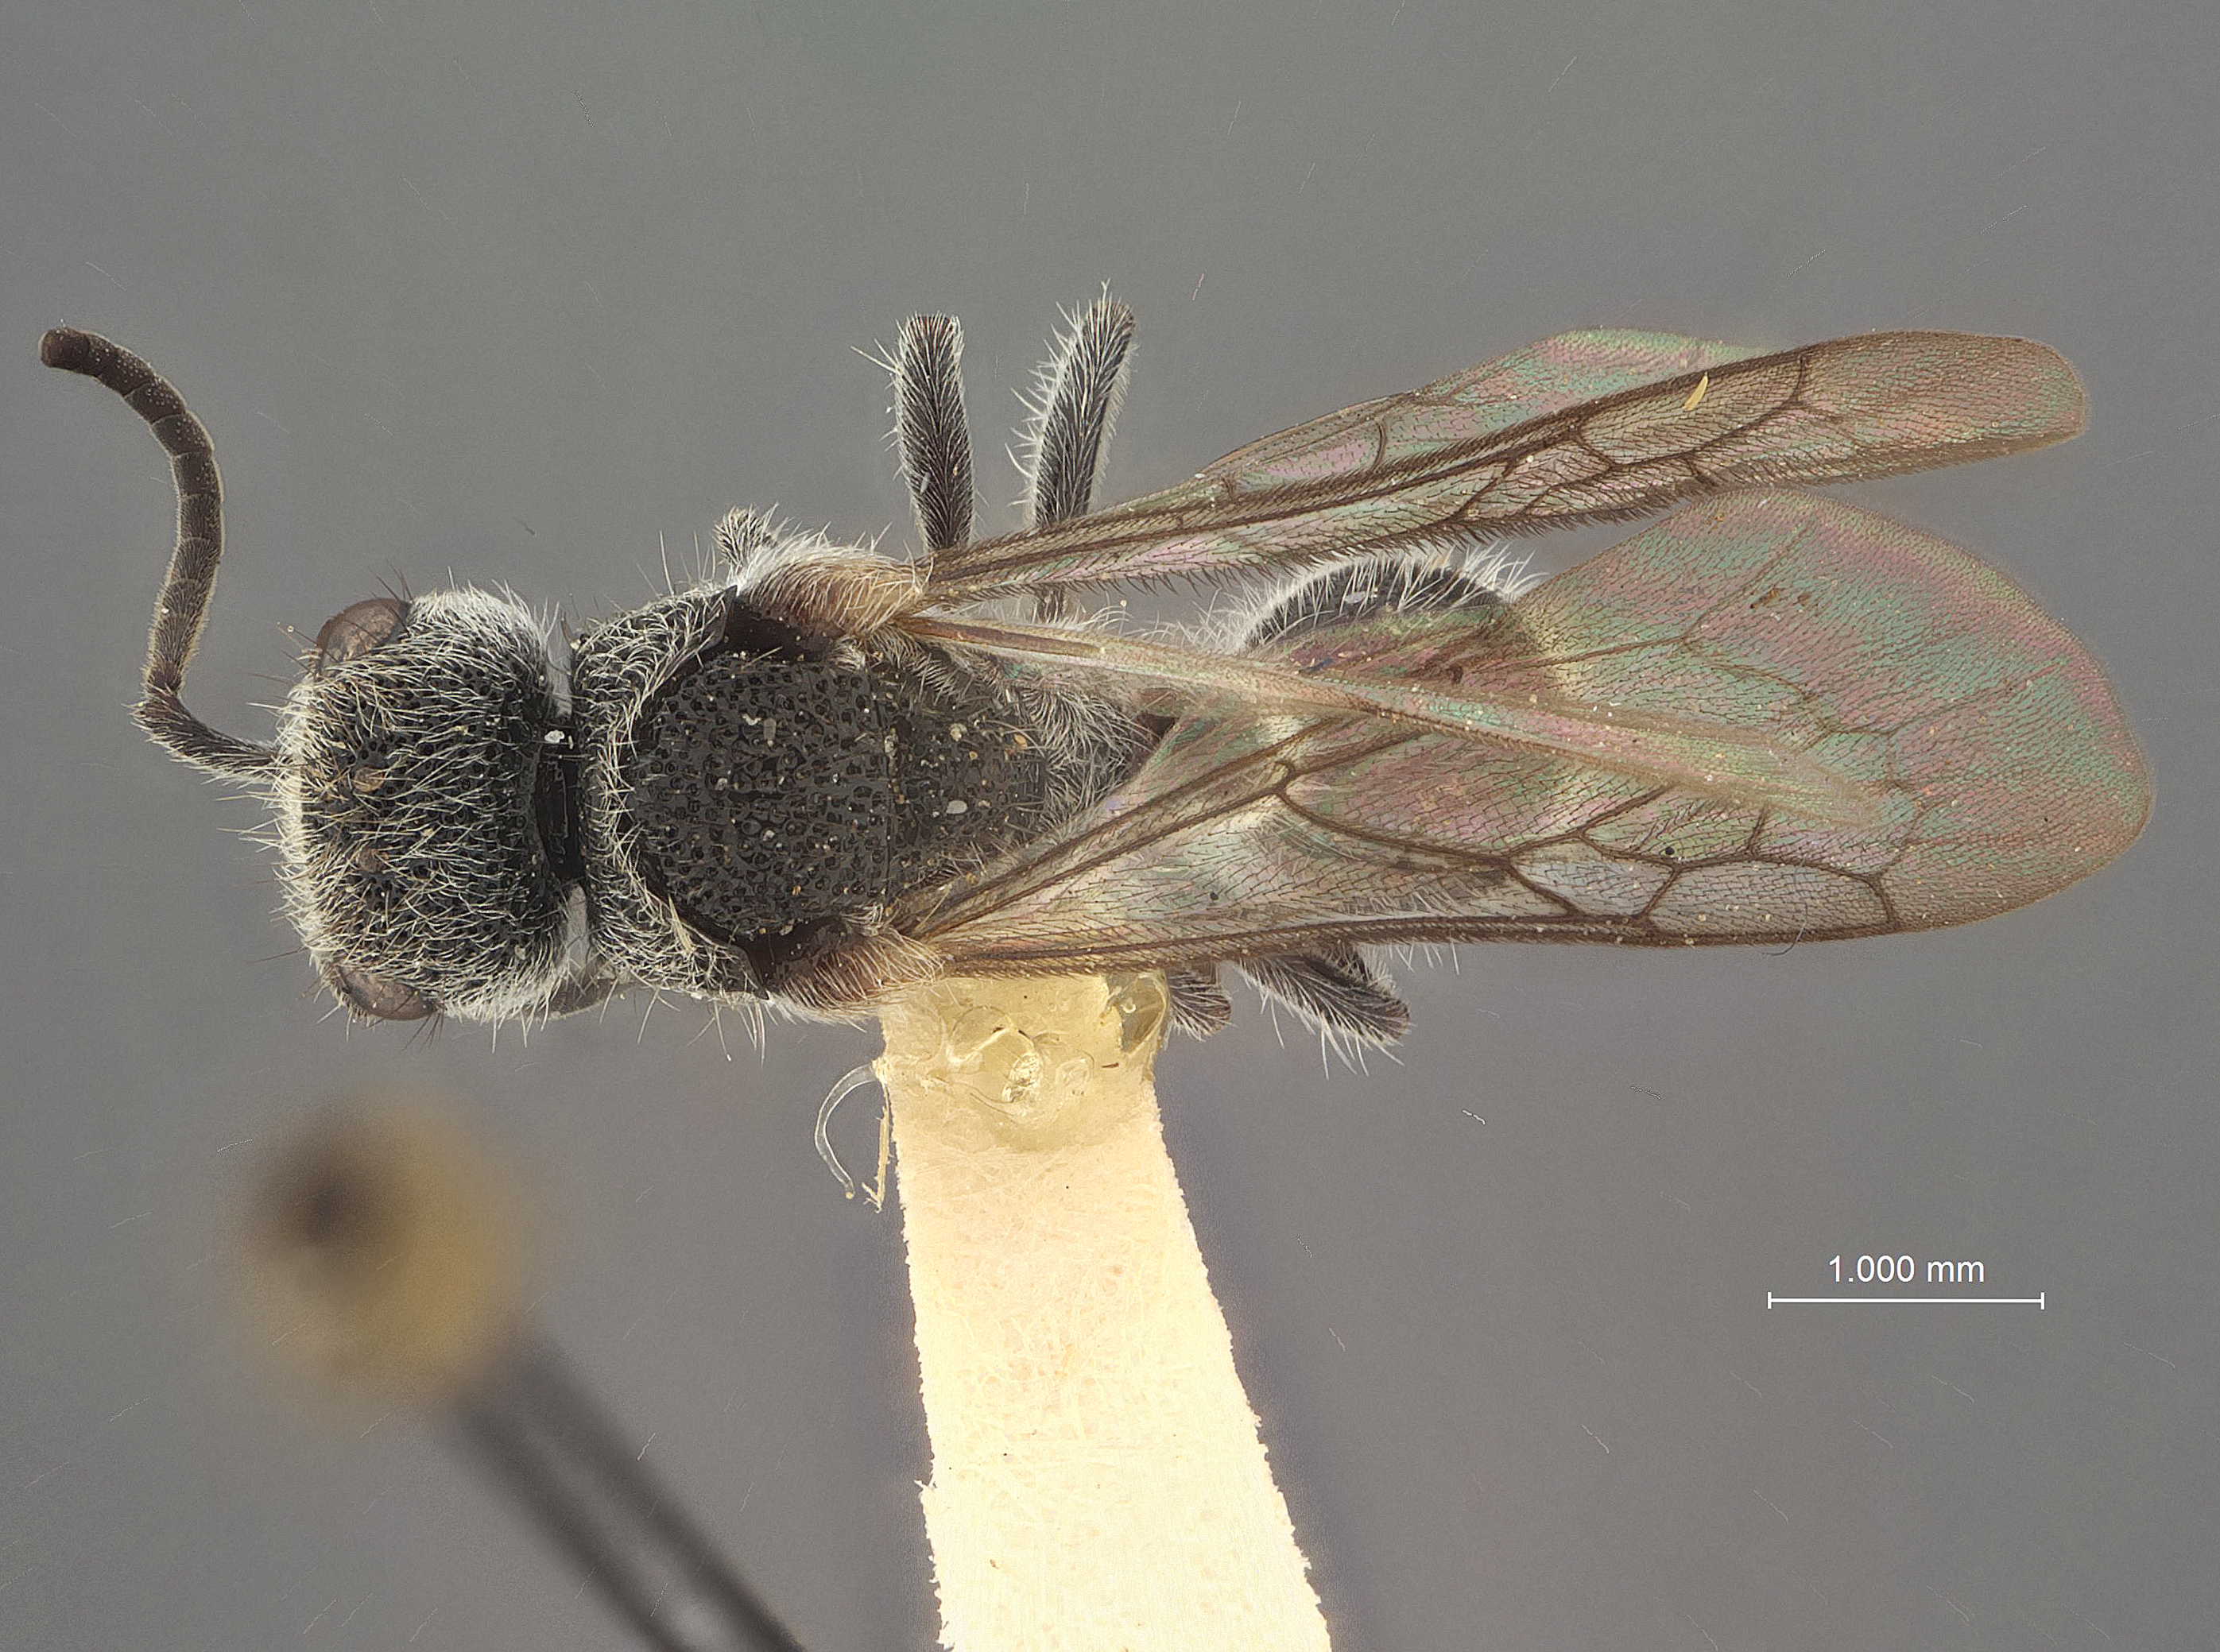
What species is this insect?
Ephuta krombeini
